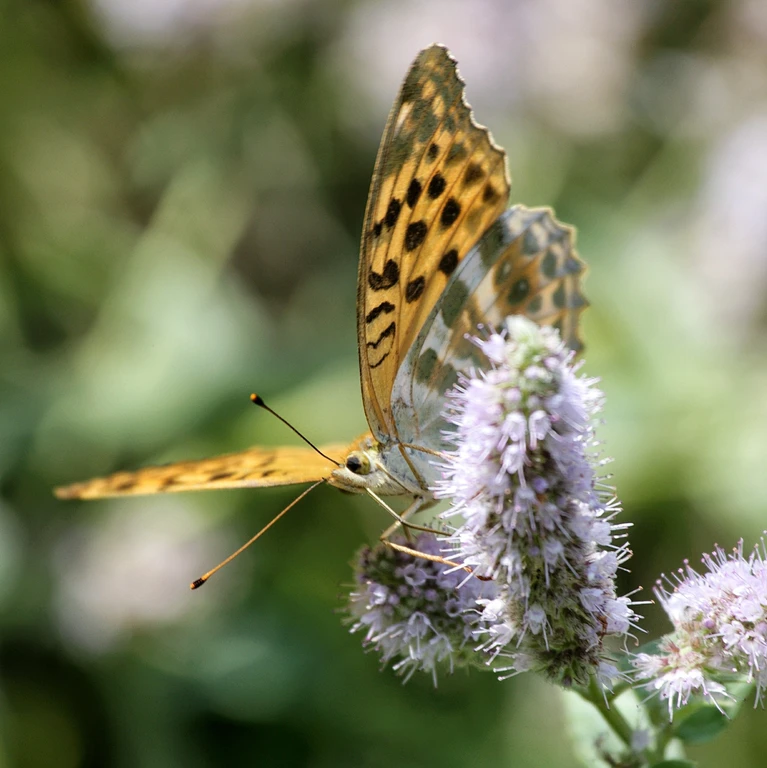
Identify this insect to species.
Argynnis paphia
